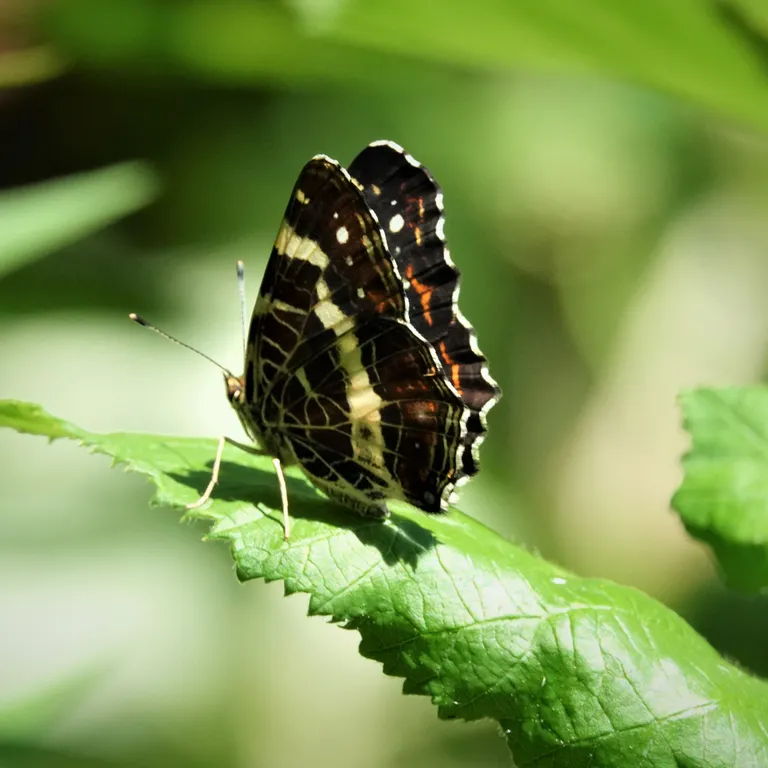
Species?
Araschnia levana
